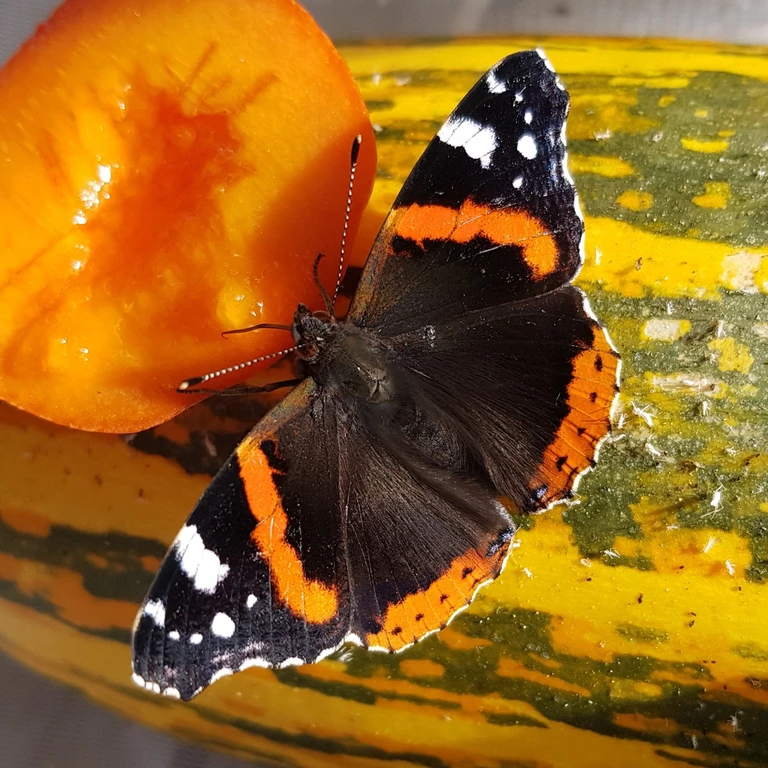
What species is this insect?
Vanessa atalanta
